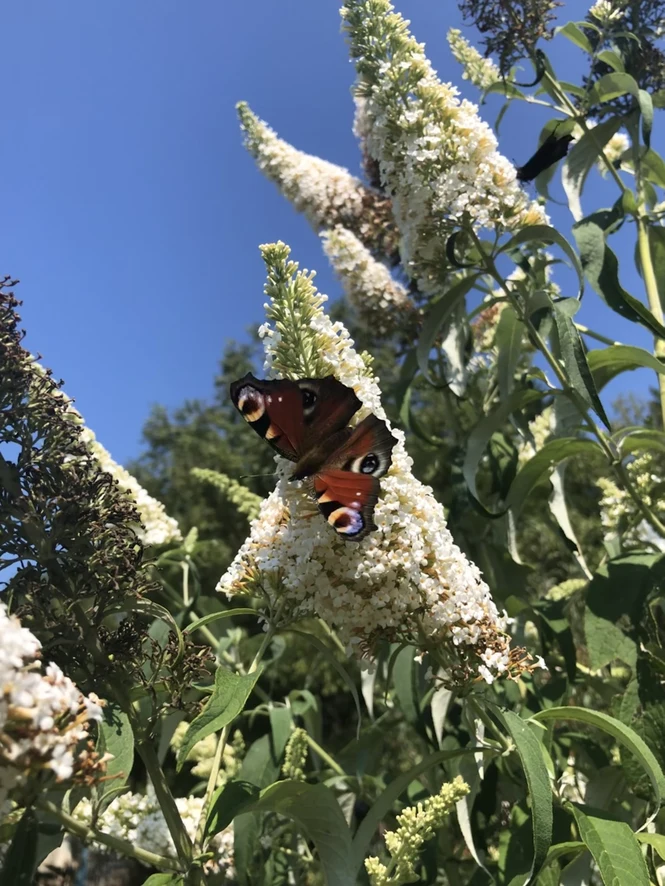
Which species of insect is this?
Aglais io
